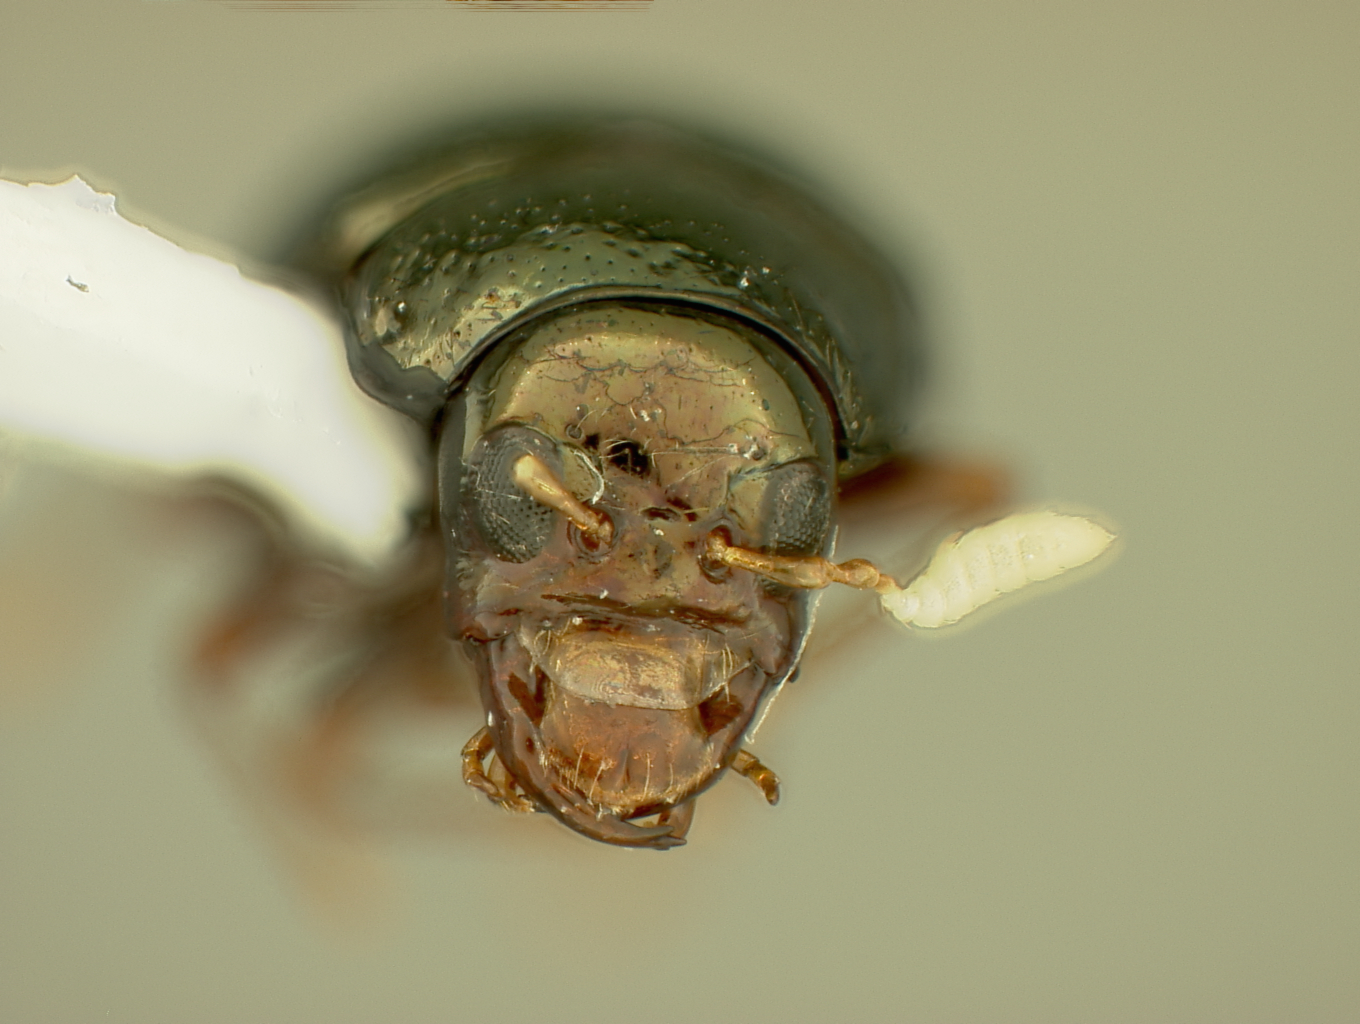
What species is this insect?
Normaltica obrieni
